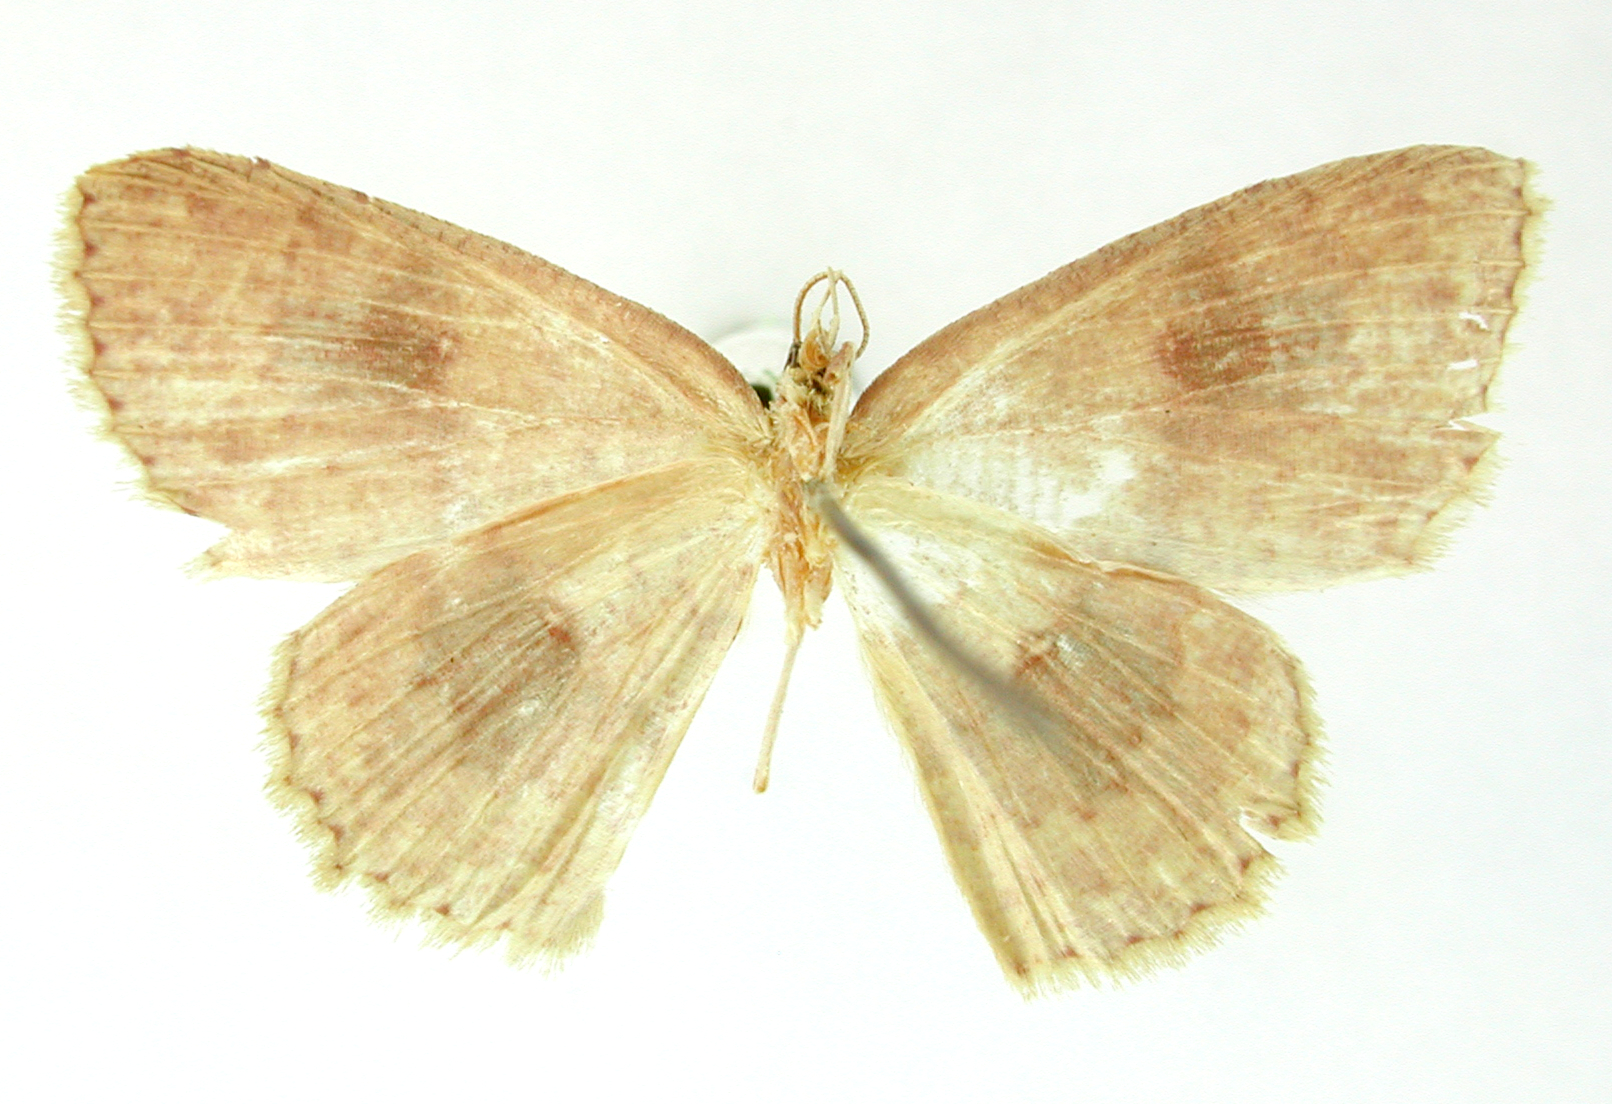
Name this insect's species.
Anisodes centrata
